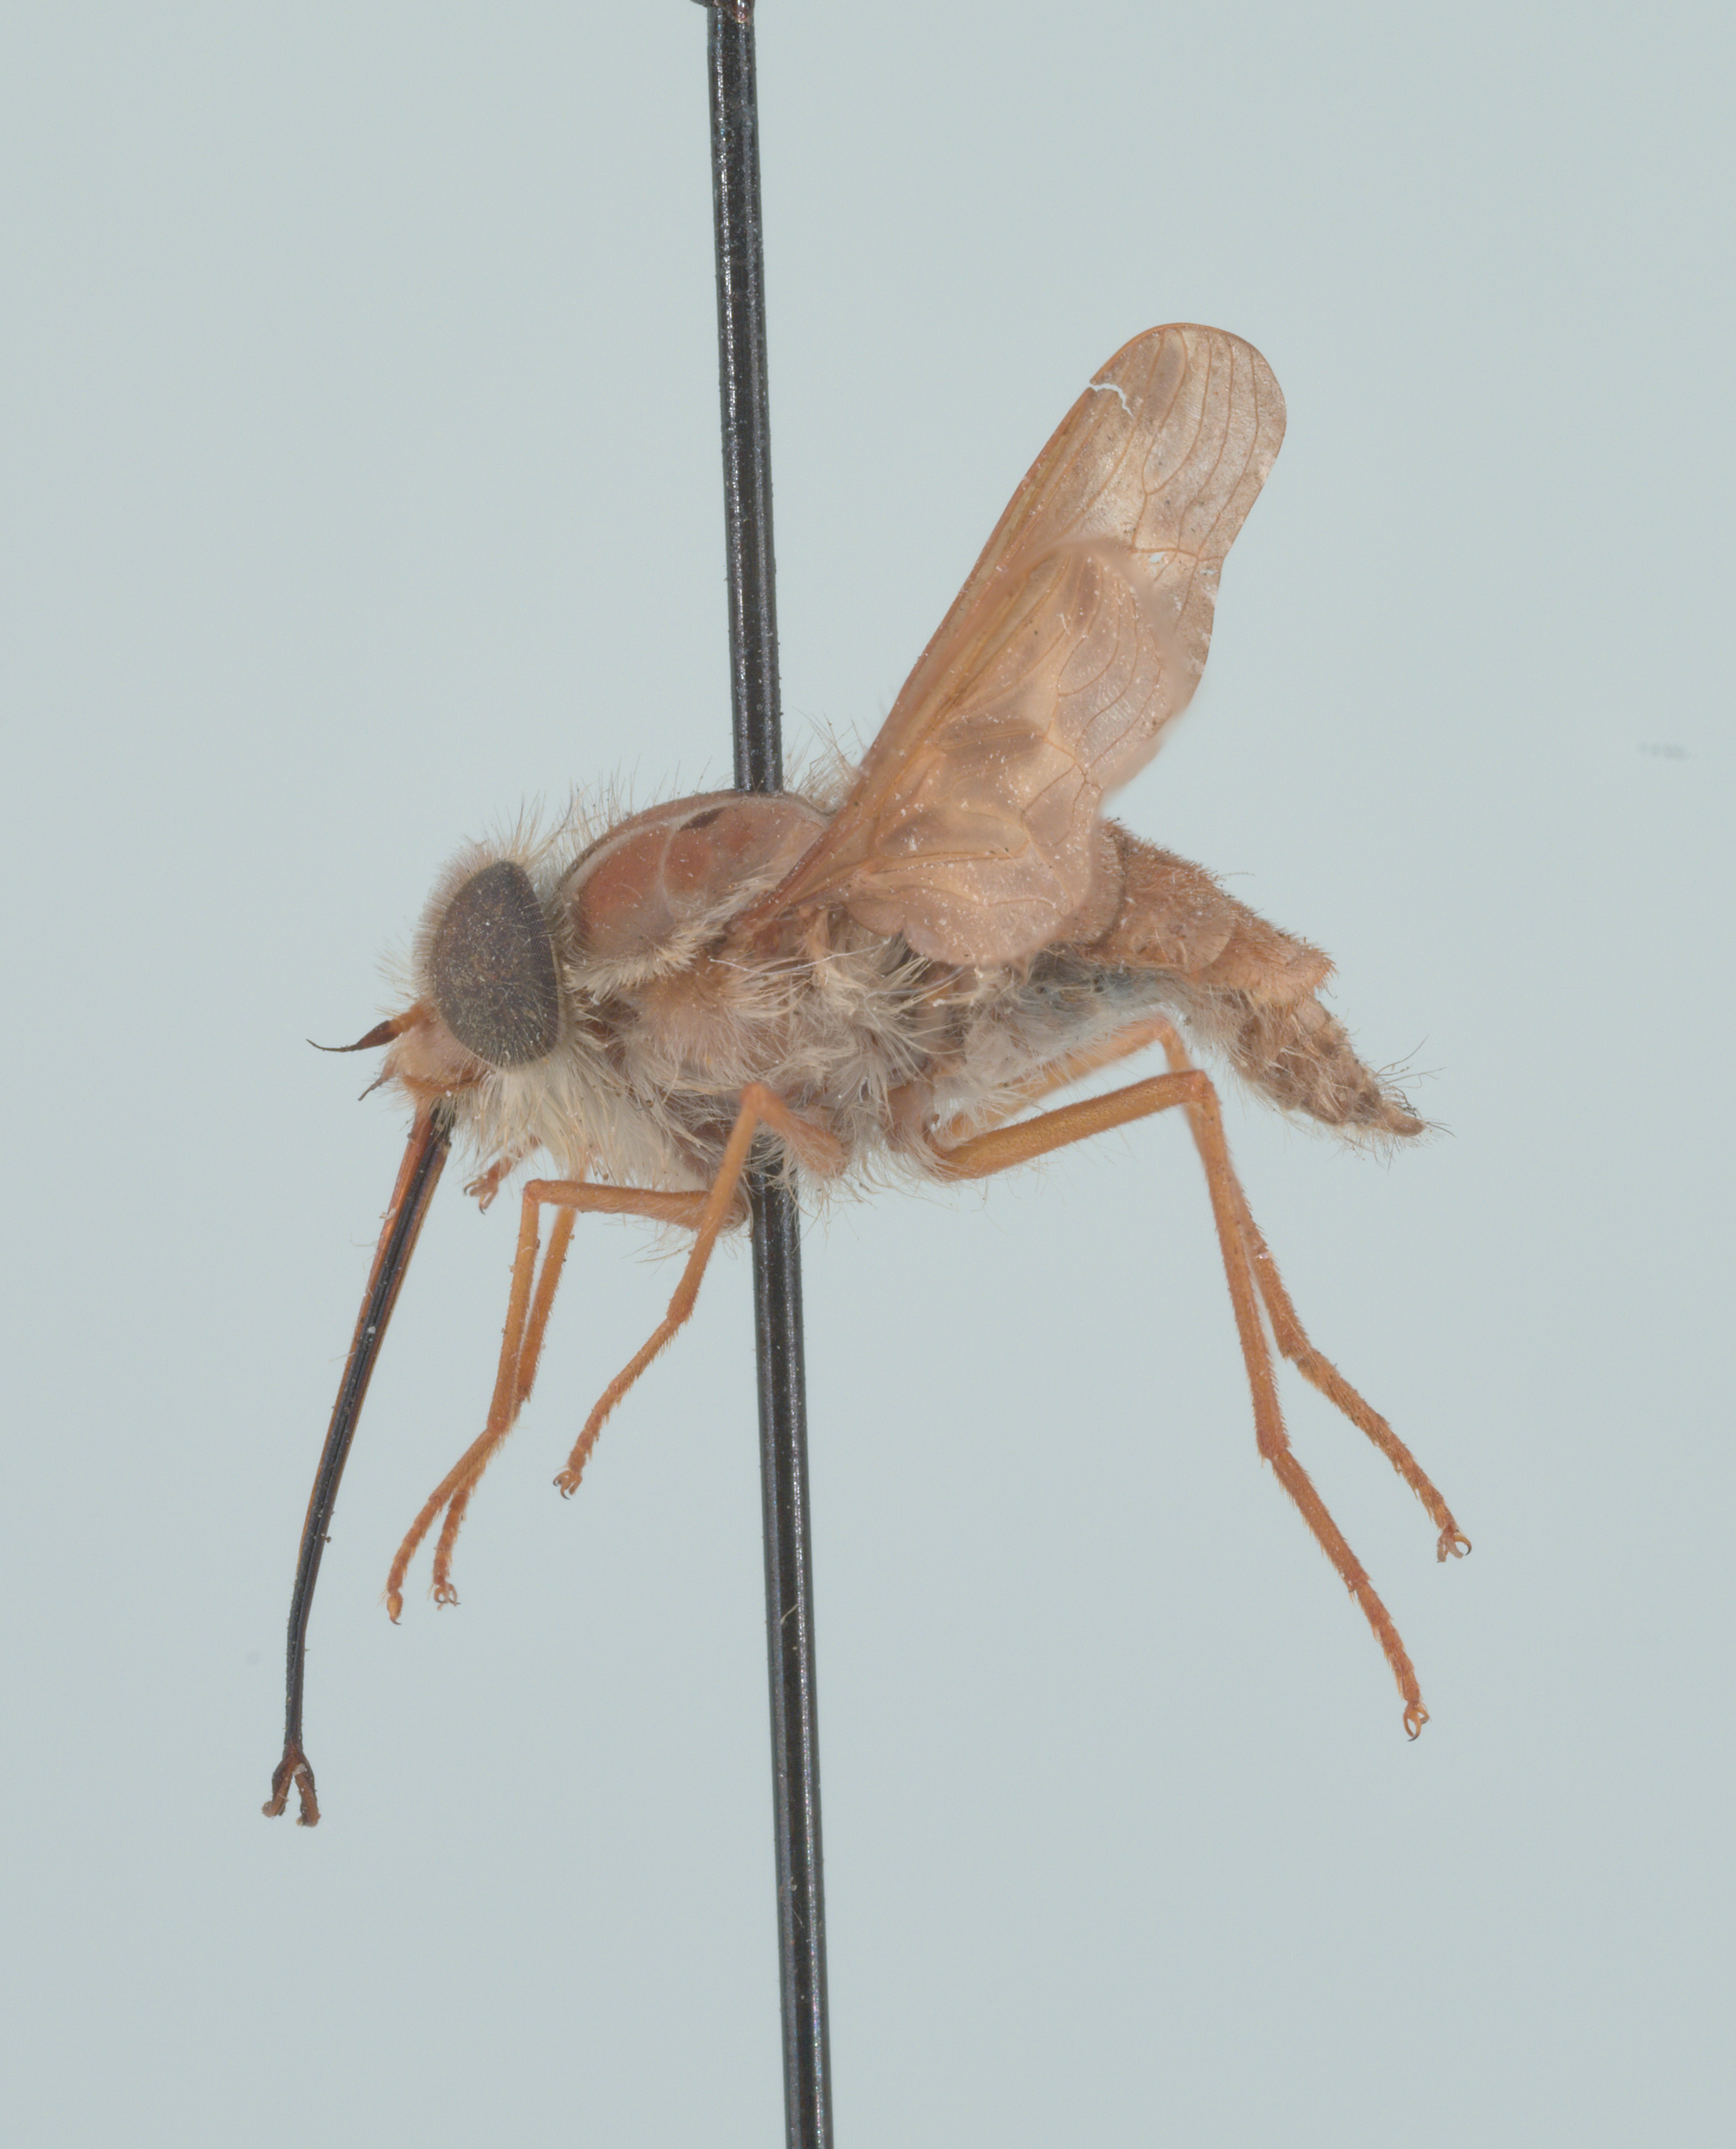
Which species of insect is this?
Hirmoneura nubipennis (also Trichophthalma nubipennis)
